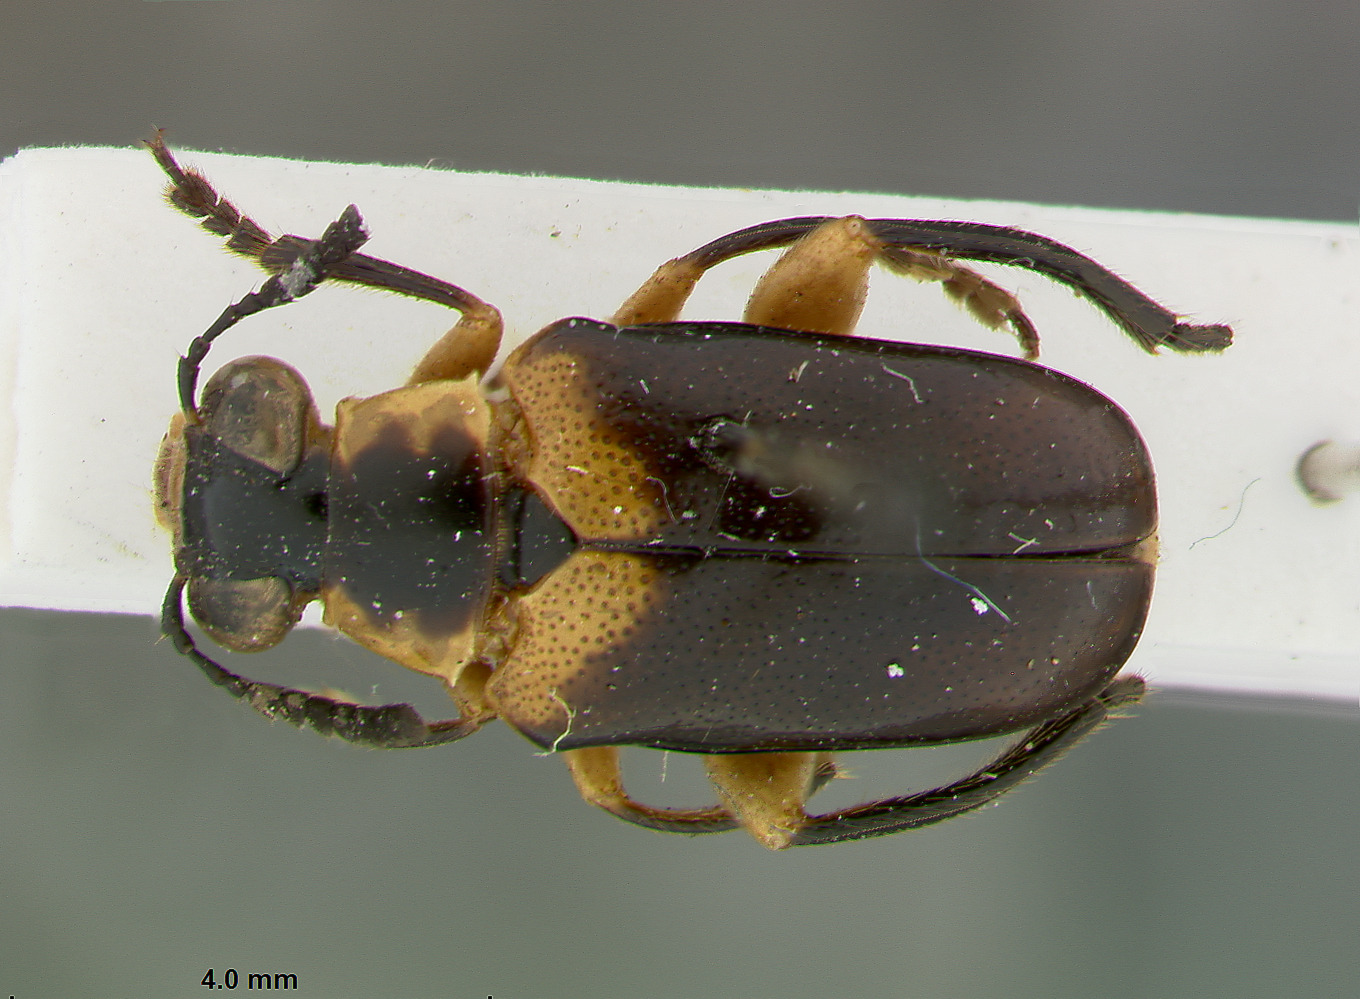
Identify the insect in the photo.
Mastostethus panamensis
